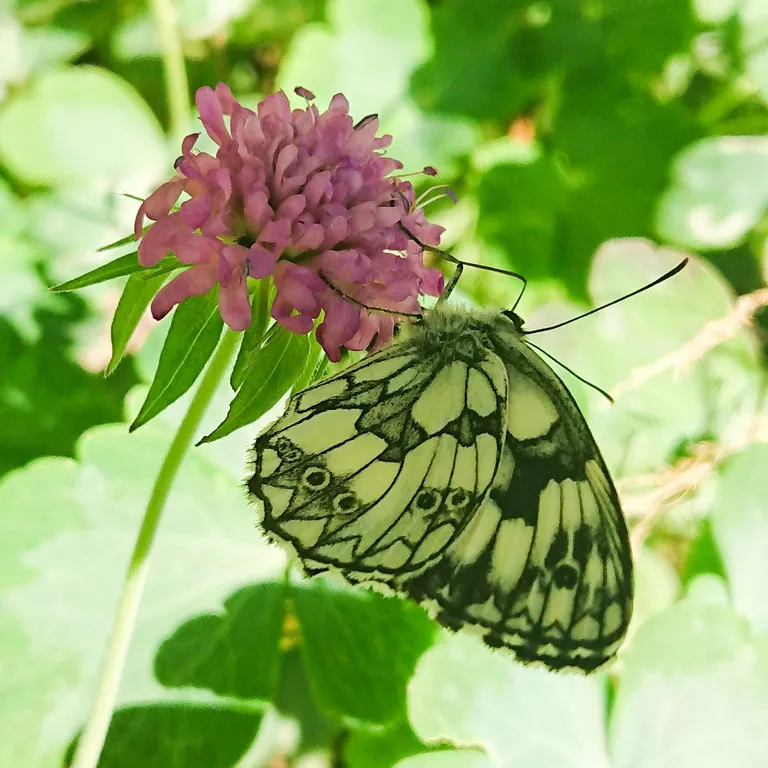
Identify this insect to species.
Melanargia galathea
